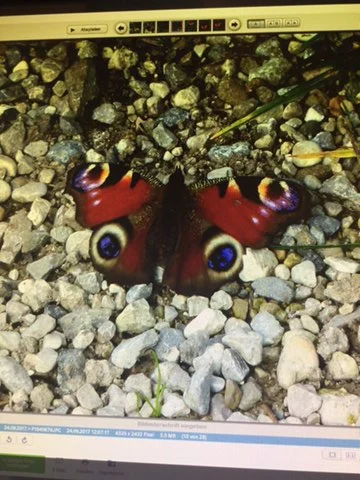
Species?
Aglais io
